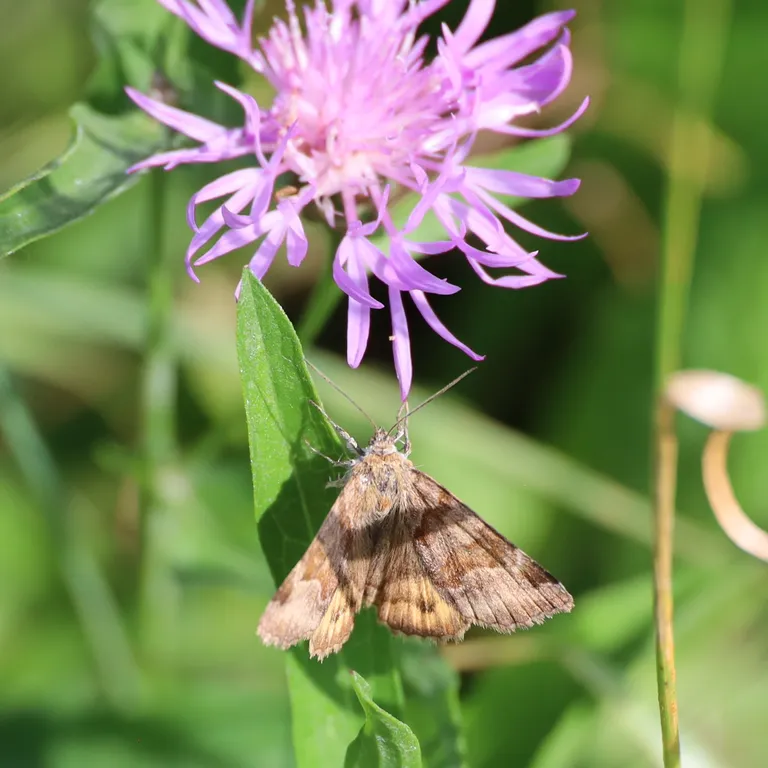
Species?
Euclidia glyphica
